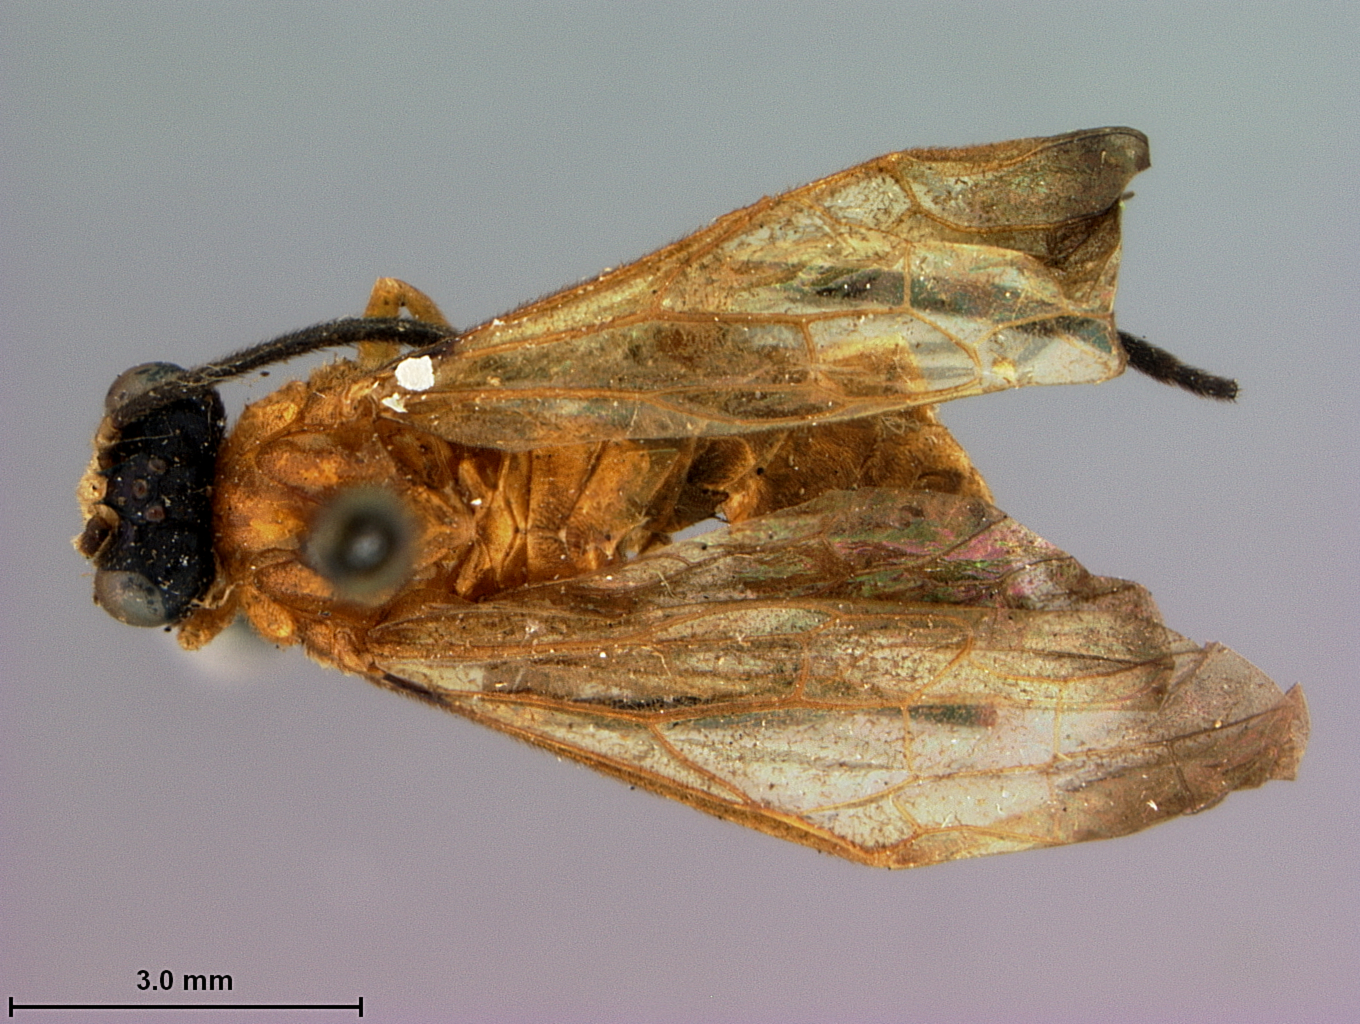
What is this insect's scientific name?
Caloptilia nubeculosa
